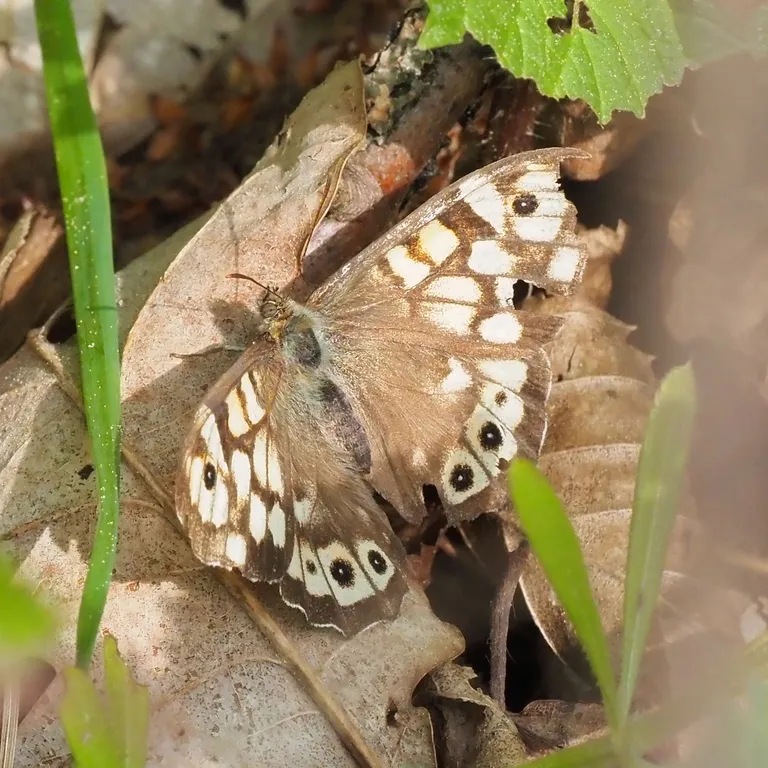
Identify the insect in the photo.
Pararge aegeria
